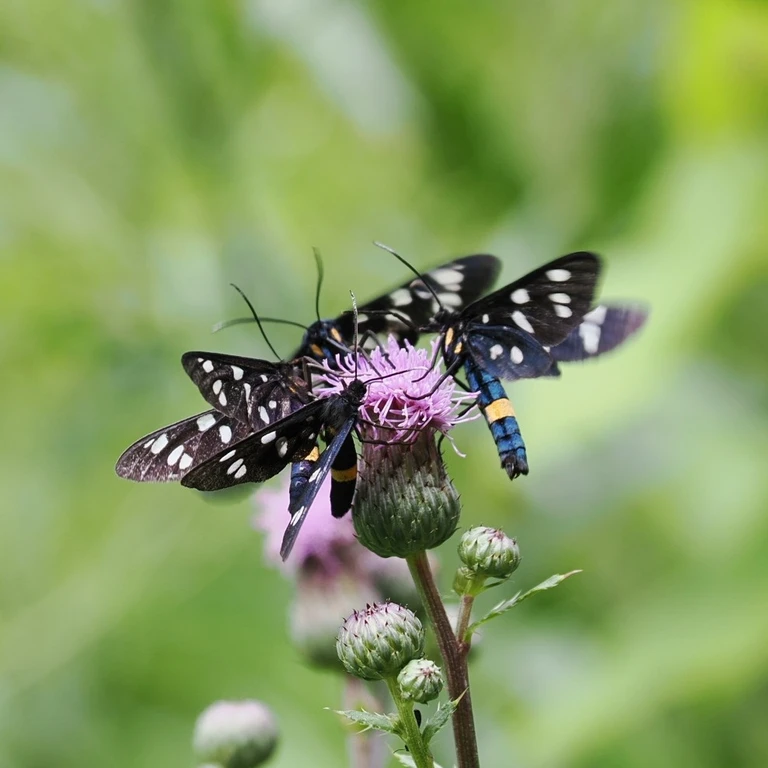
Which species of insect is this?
Amata phegea
